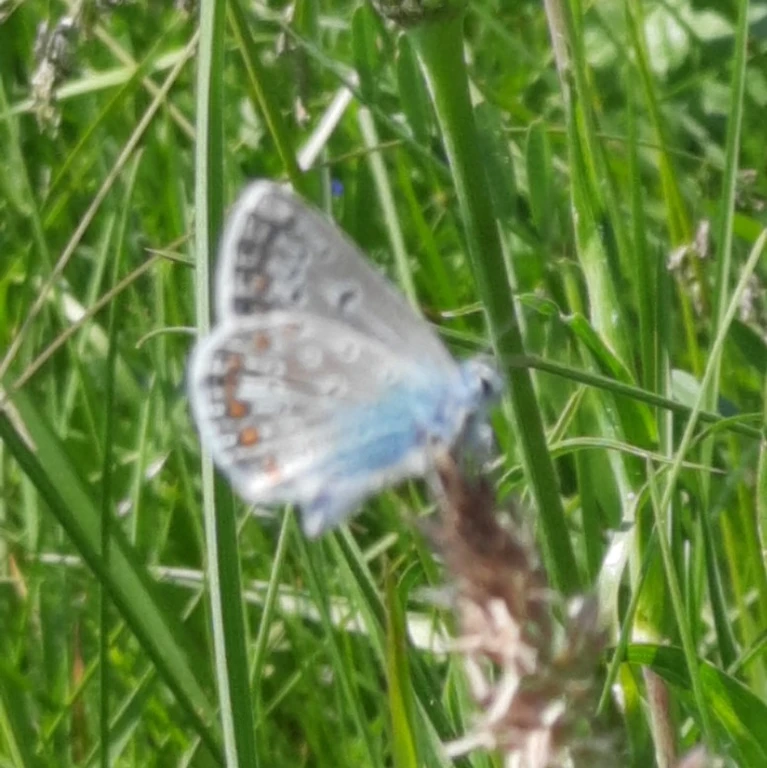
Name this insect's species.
Polyommatus icarus
